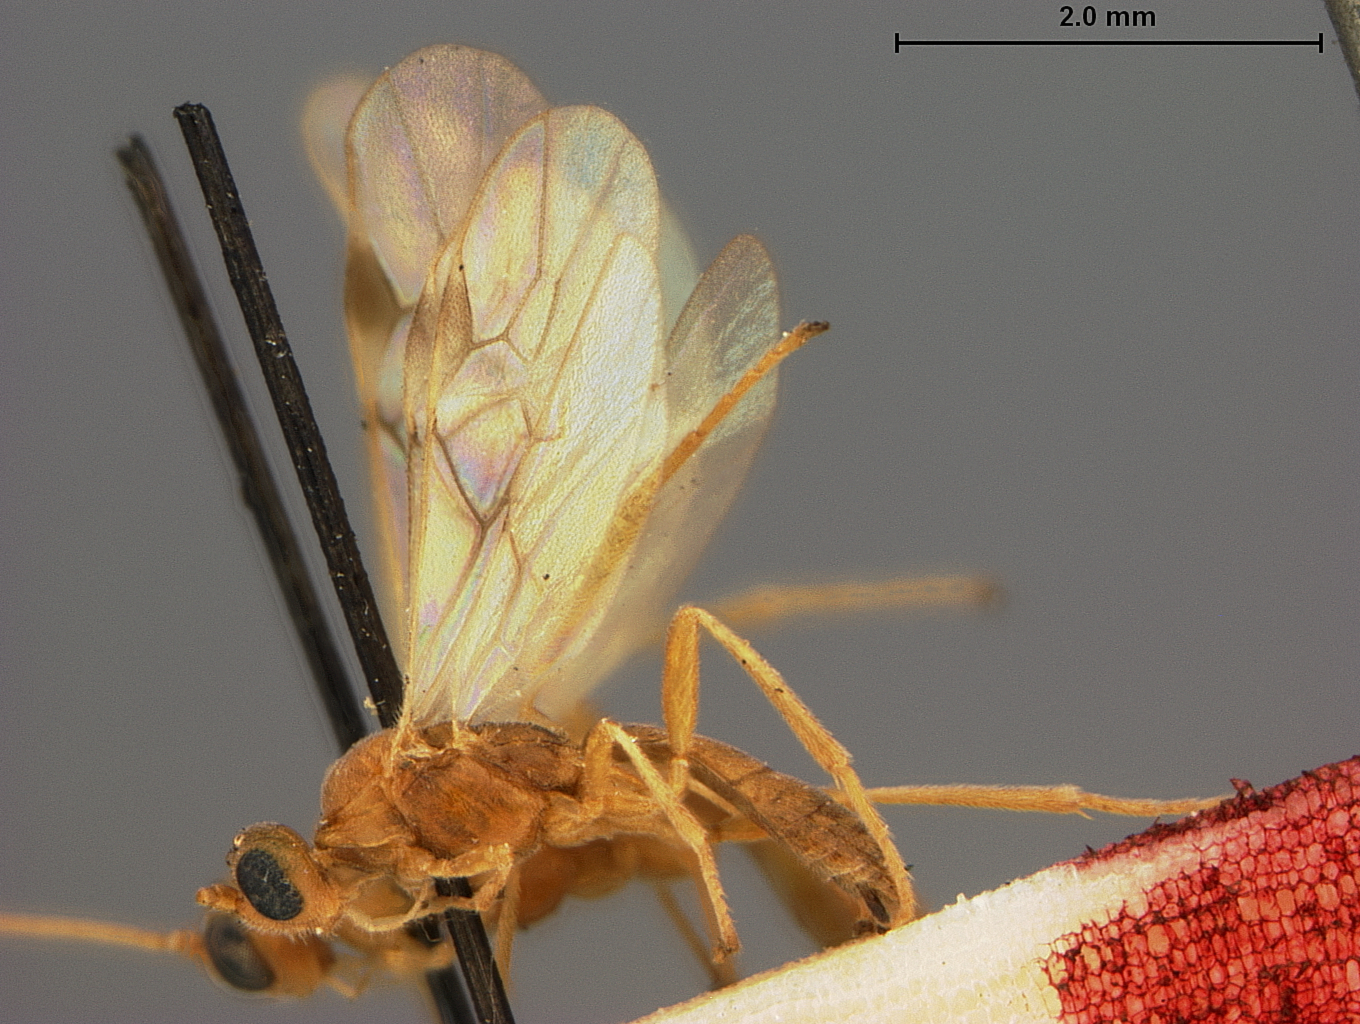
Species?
Rogas cerurae
